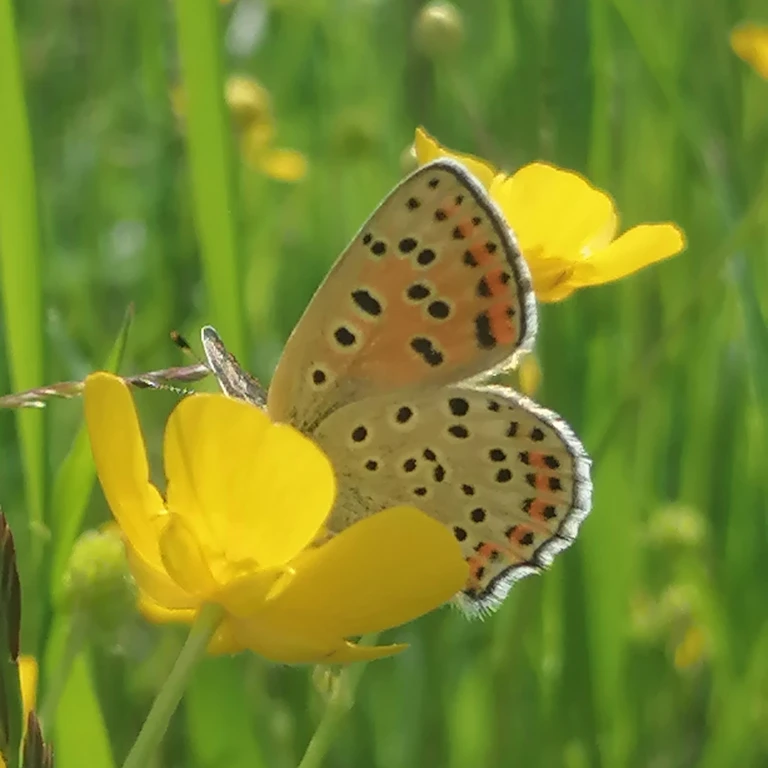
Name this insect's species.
Lycaena tityrus (also Loweia tityrus)
